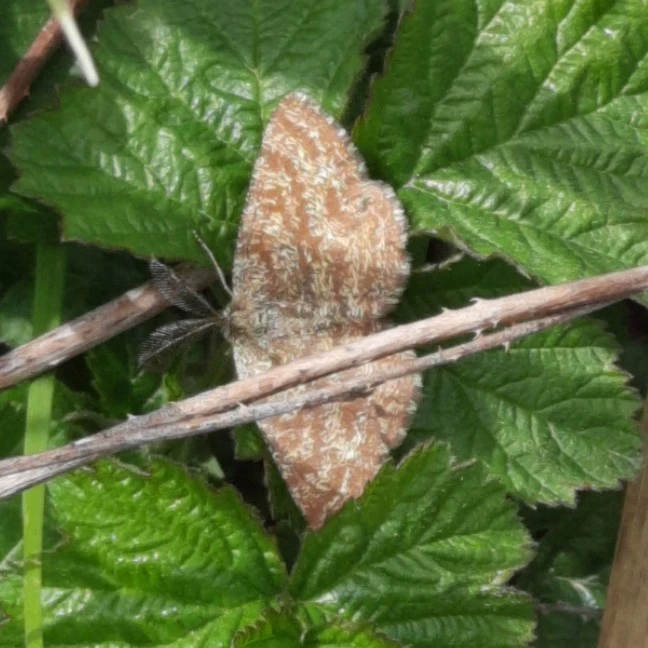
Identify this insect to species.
Ematurga atomaria
